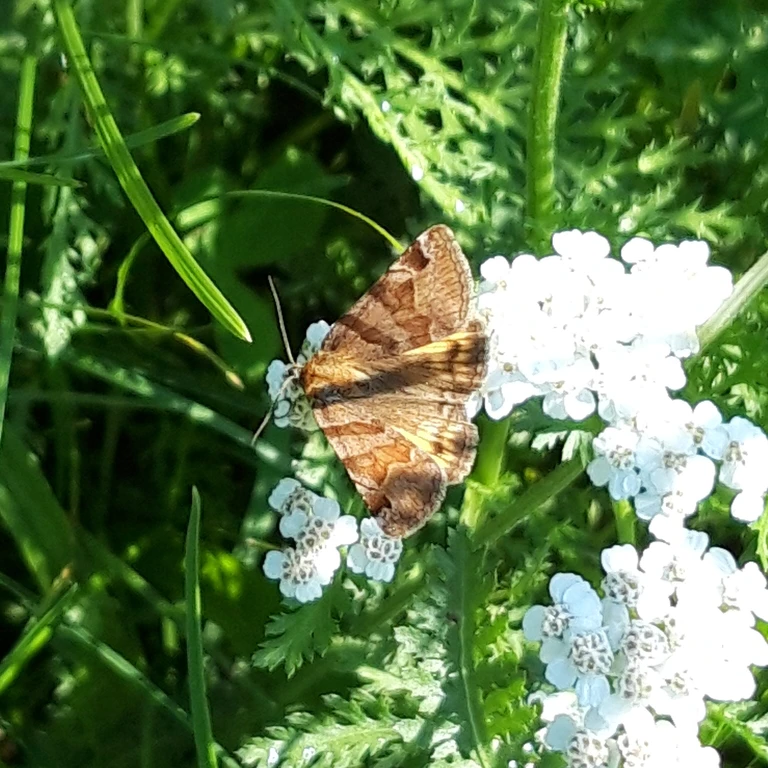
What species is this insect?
Euclidia glyphica
